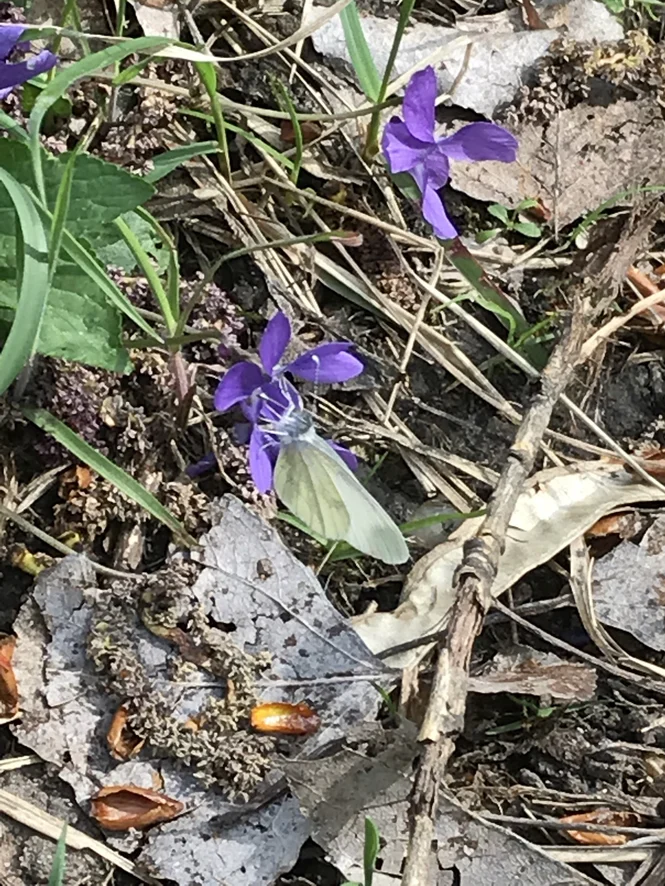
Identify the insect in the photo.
Leptidea sinapis/juvernica
